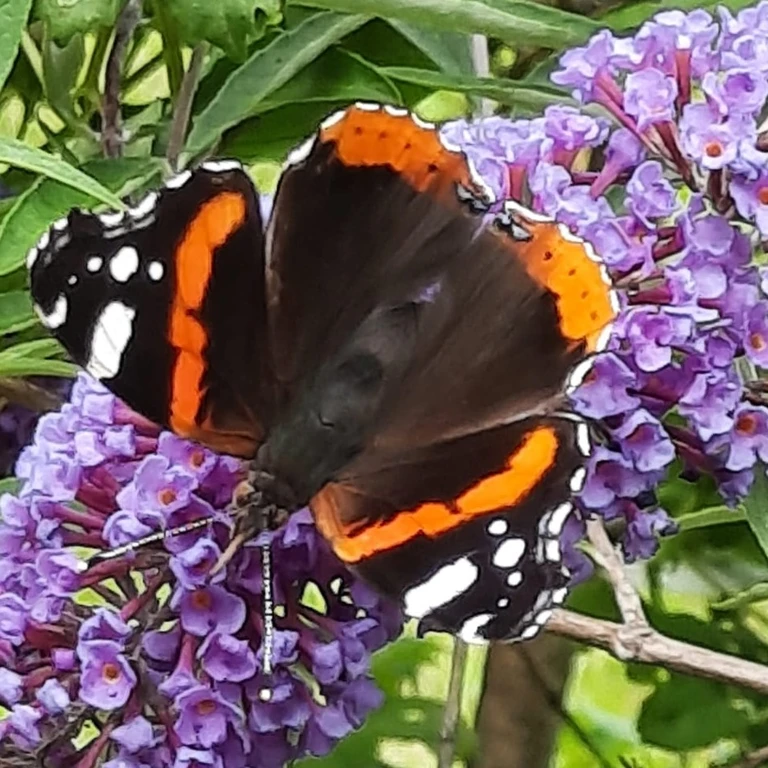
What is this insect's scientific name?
Vanessa atalanta
